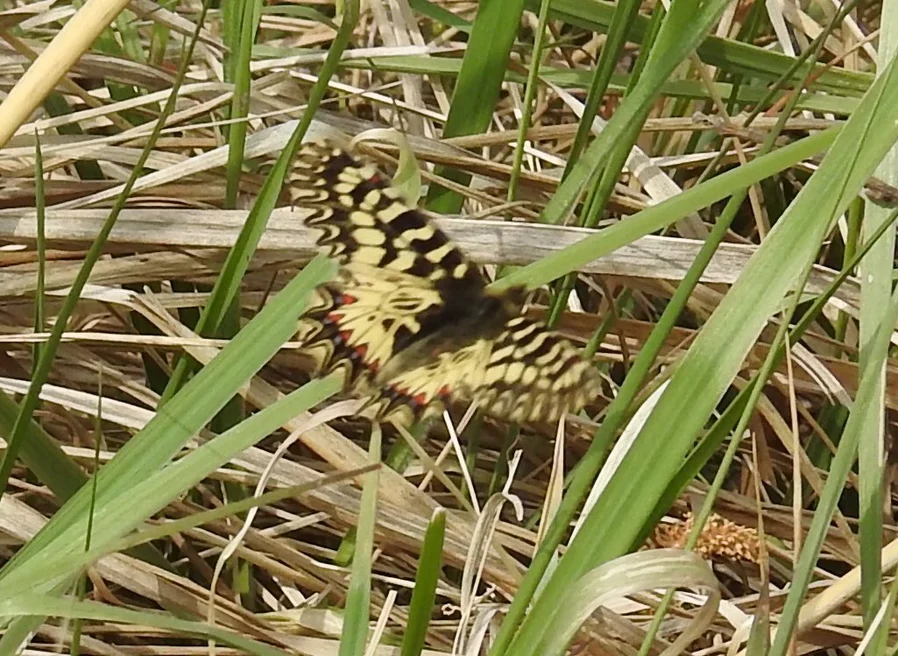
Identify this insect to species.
Zerynthia polyxena
